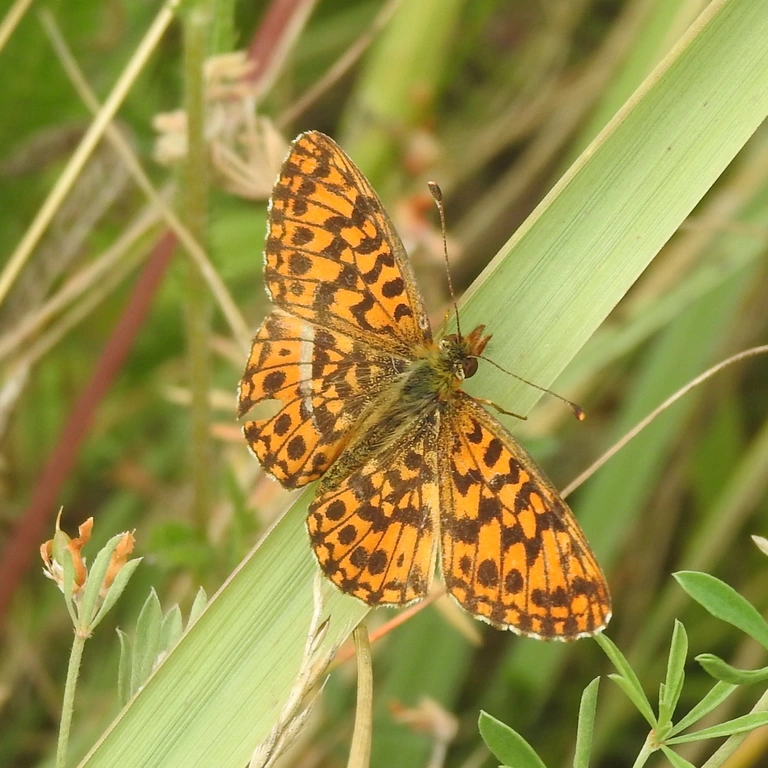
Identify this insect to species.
Boloria dia
